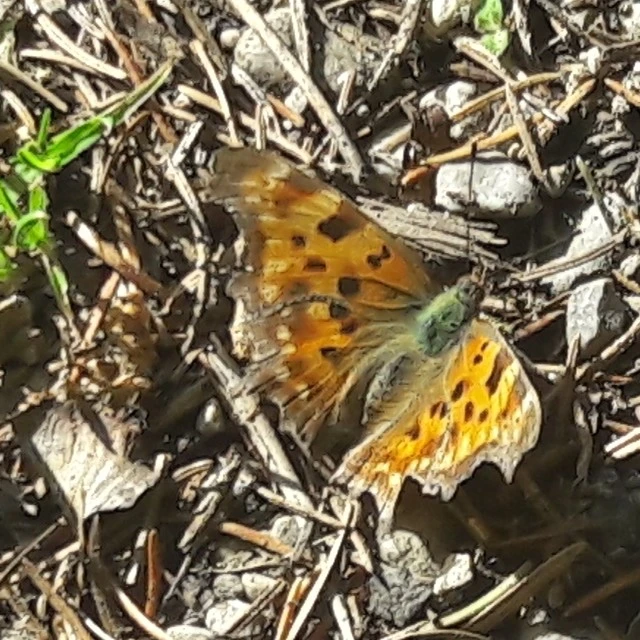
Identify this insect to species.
Polygonia c-album
